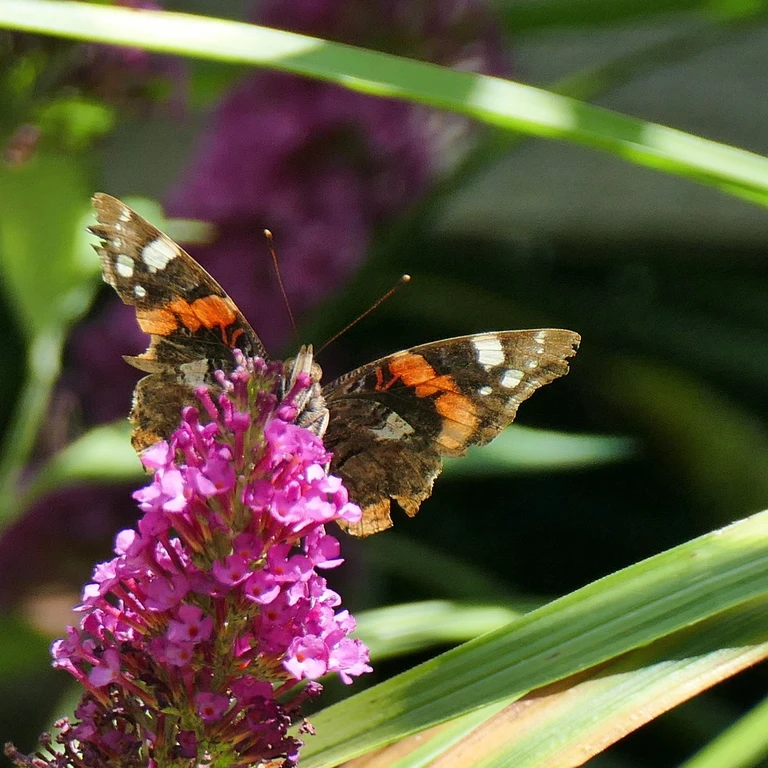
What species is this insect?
Vanessa atalanta
